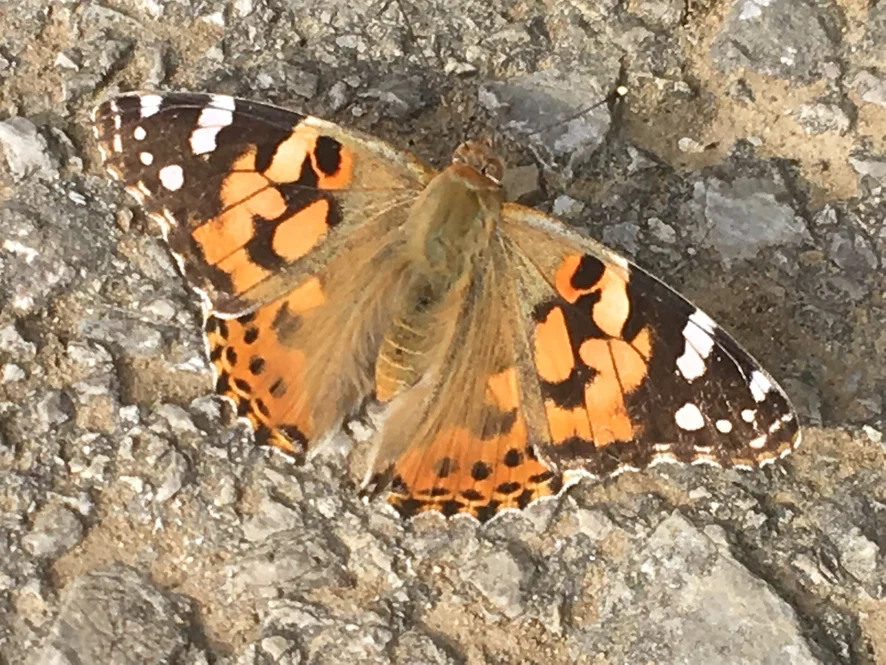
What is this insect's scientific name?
Vanessa cardui
